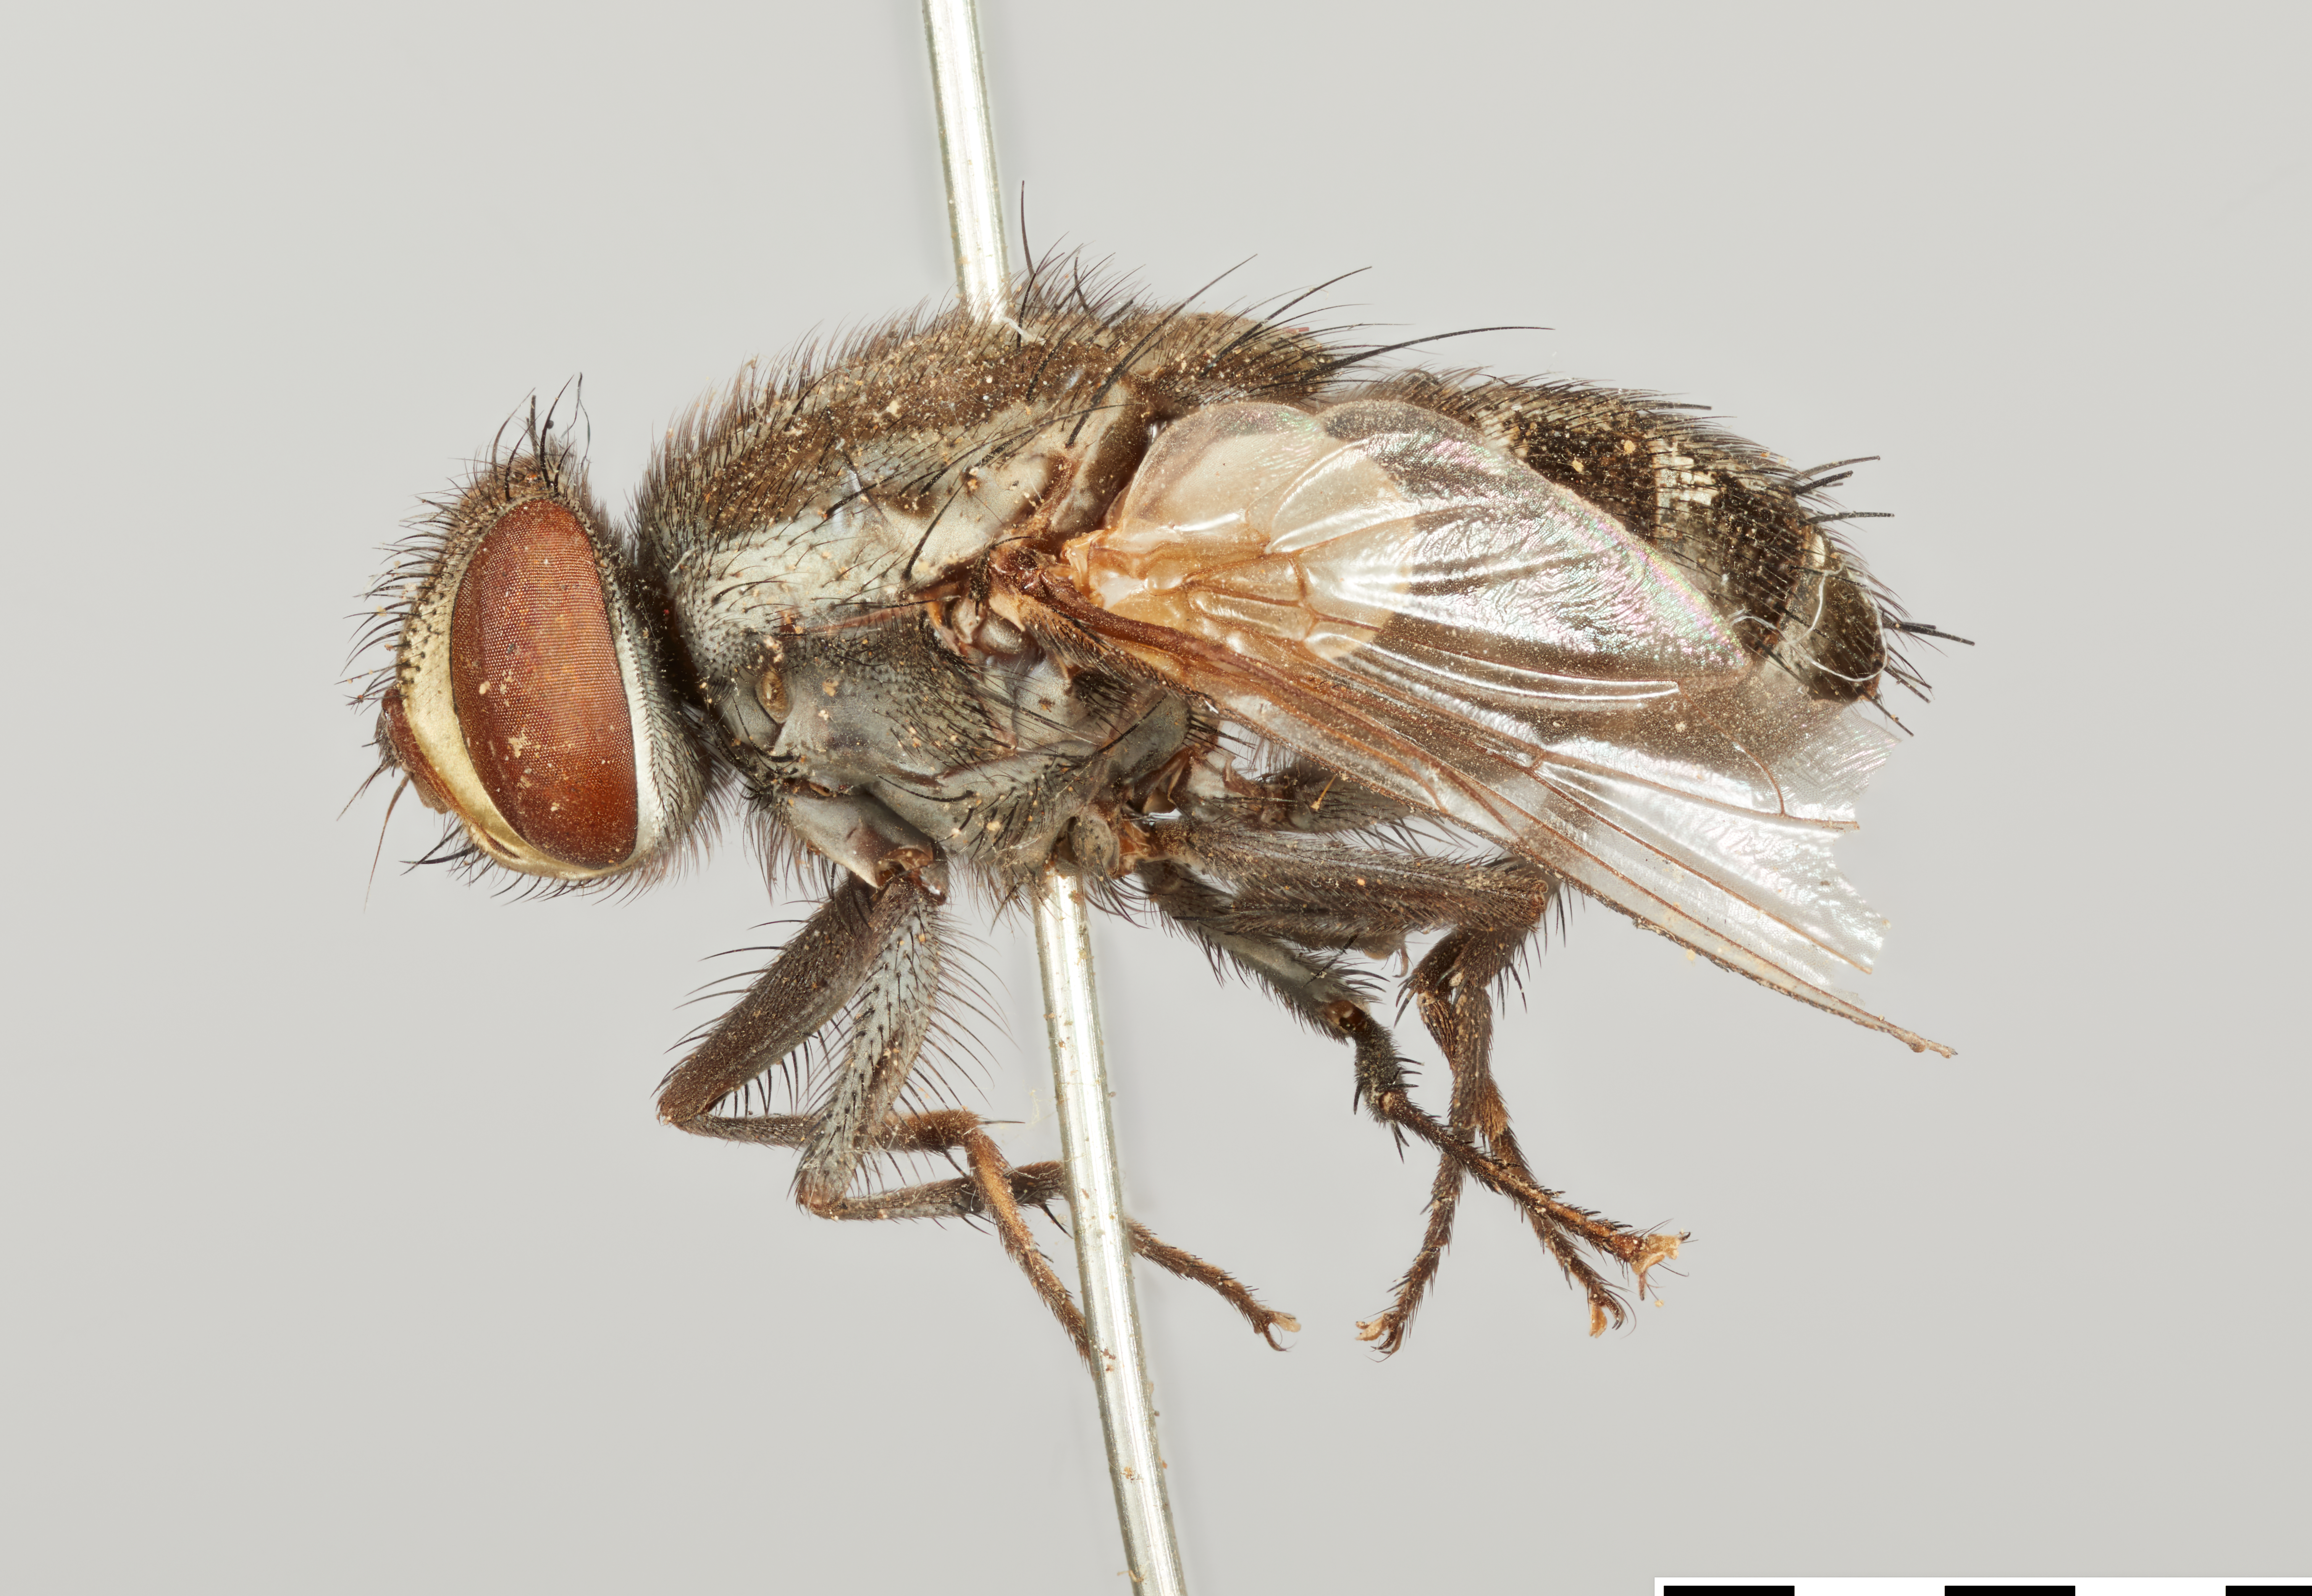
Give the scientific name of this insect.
Pachyophthalmus auriceps
